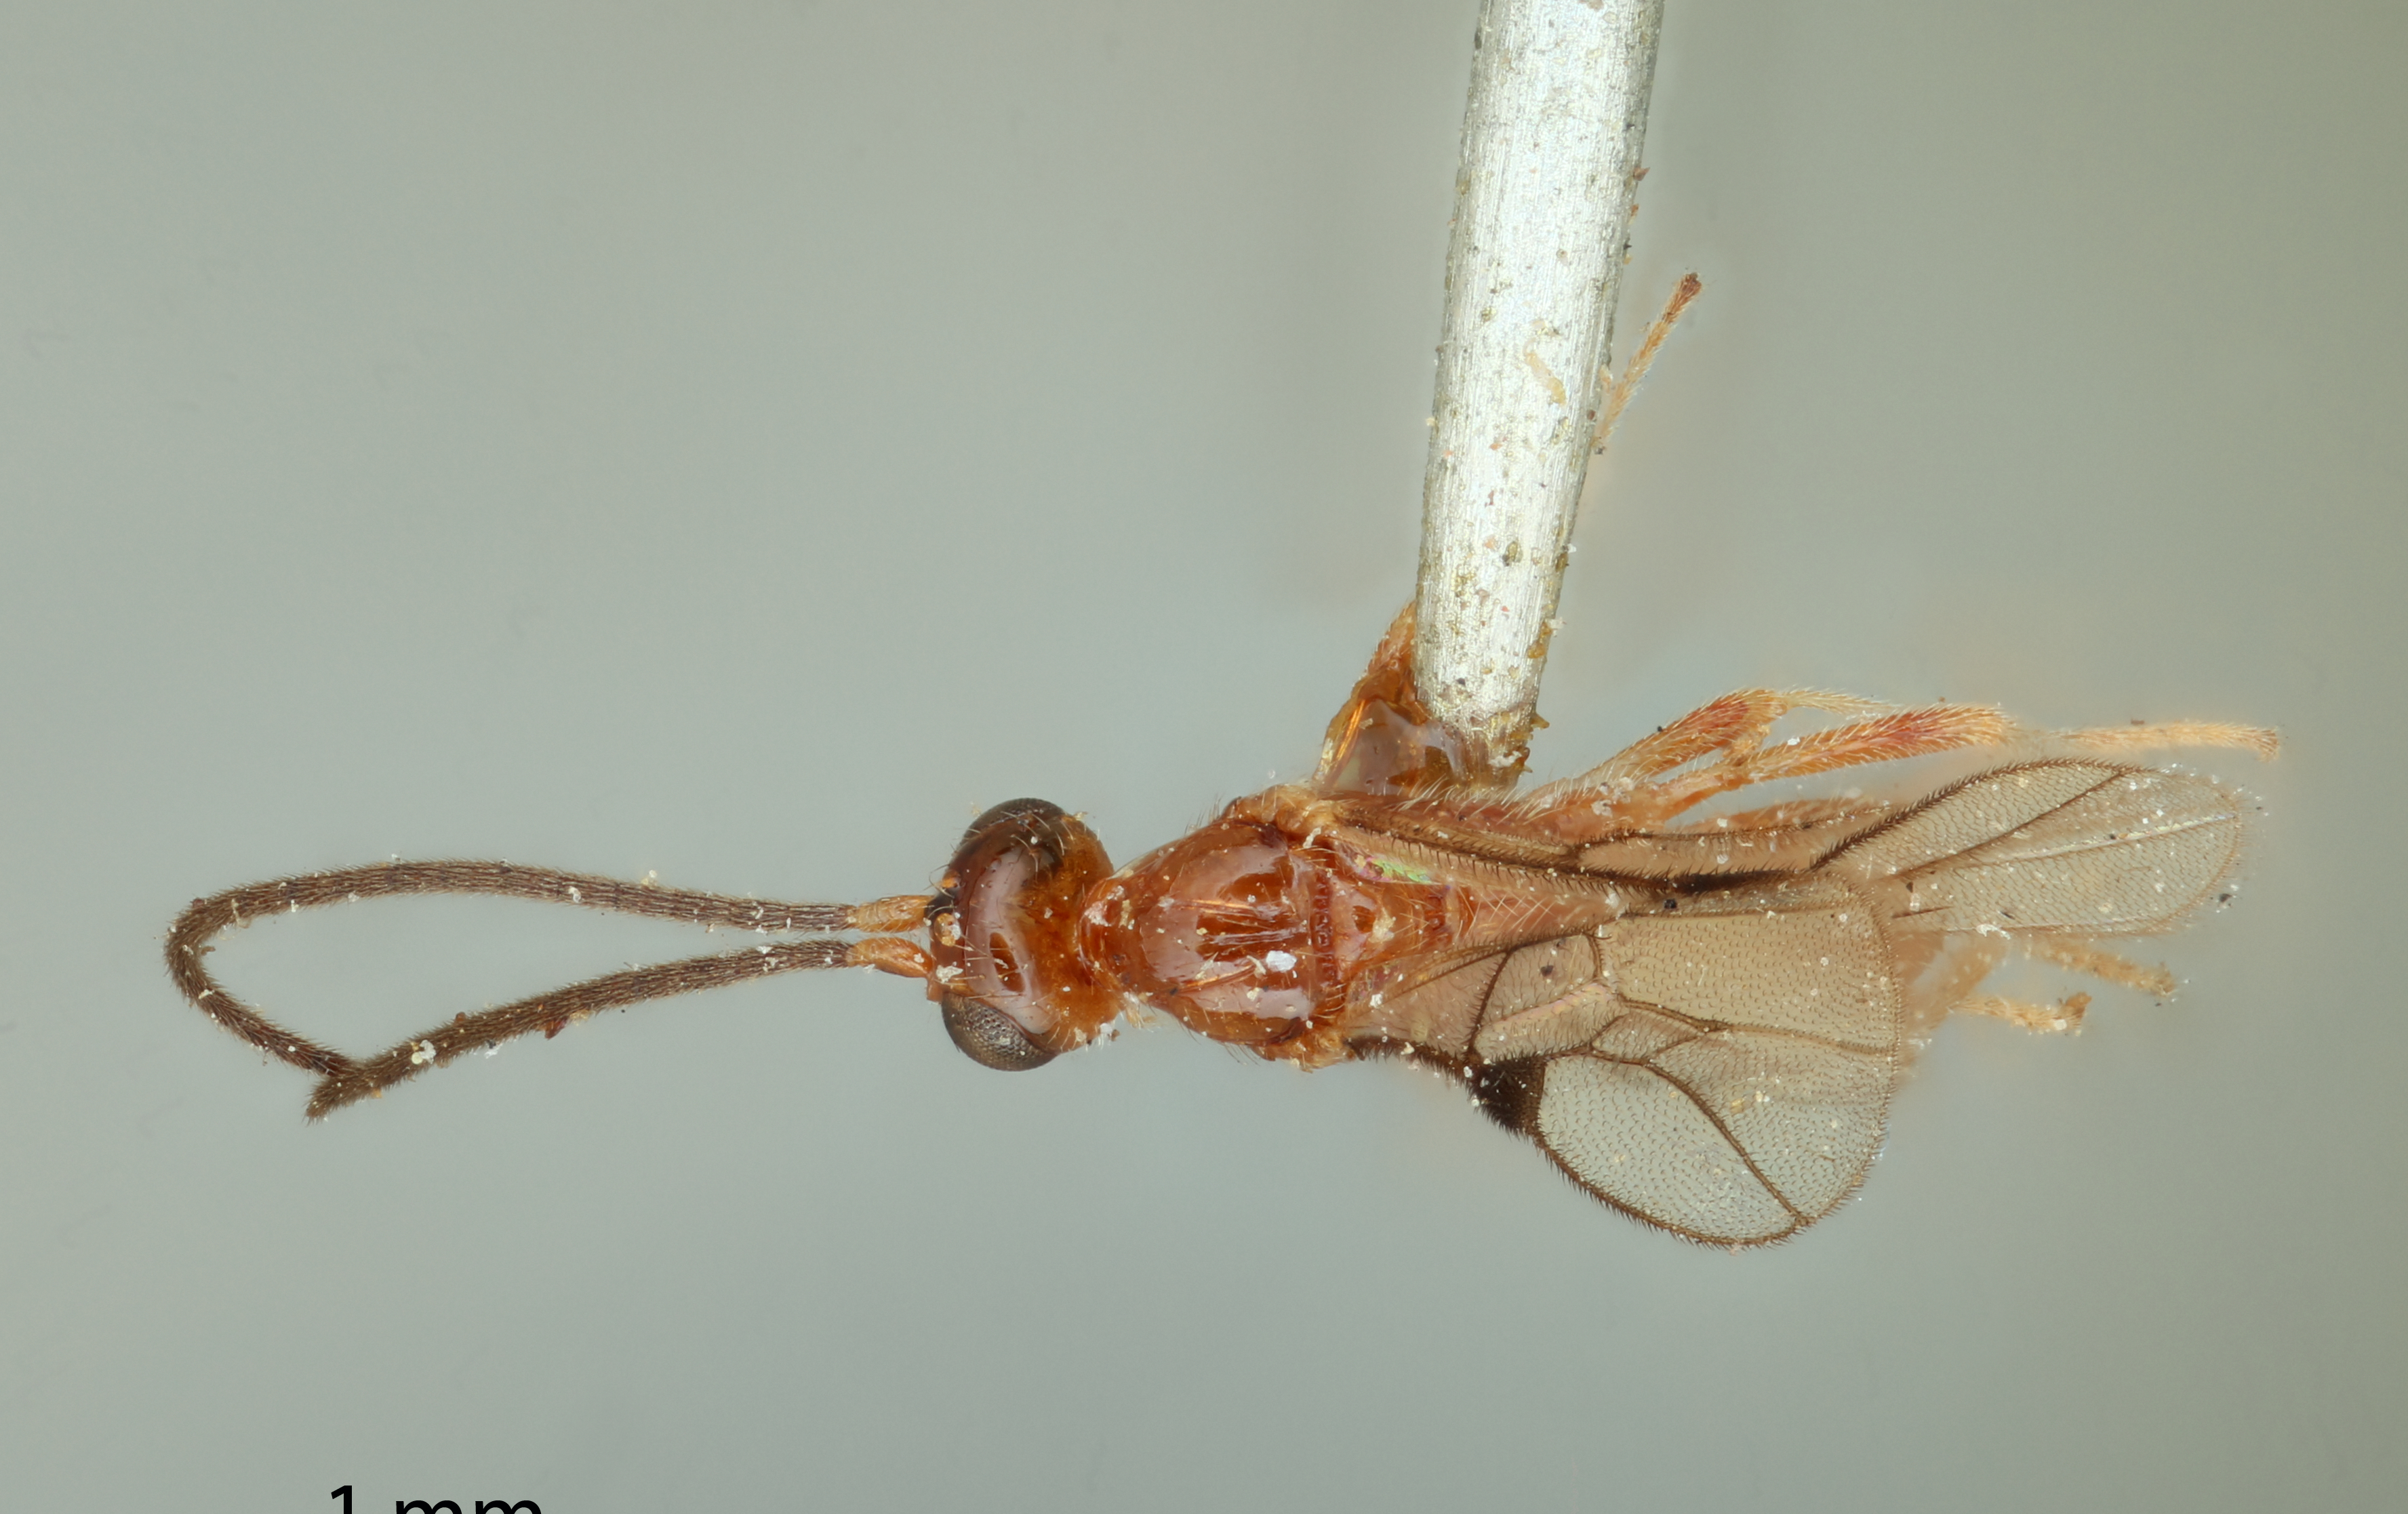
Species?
Rhyssalus caenophanoides
